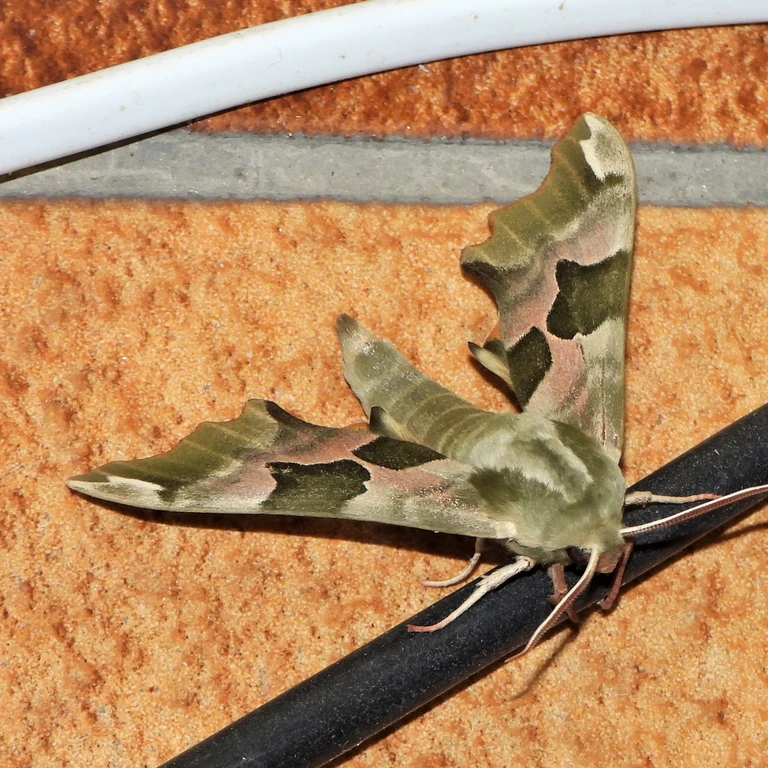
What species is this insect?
Mimas tiliae
